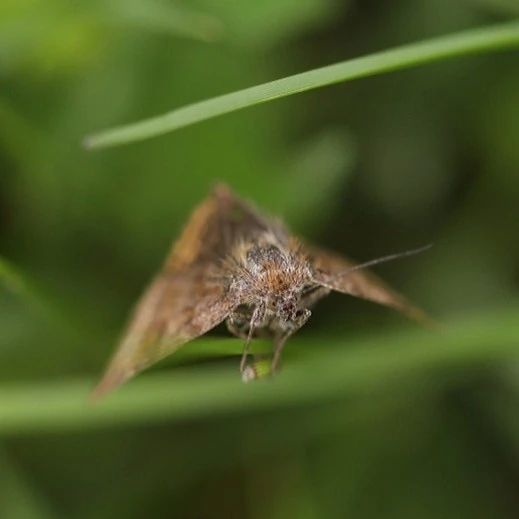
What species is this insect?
Euclidia glyphica
